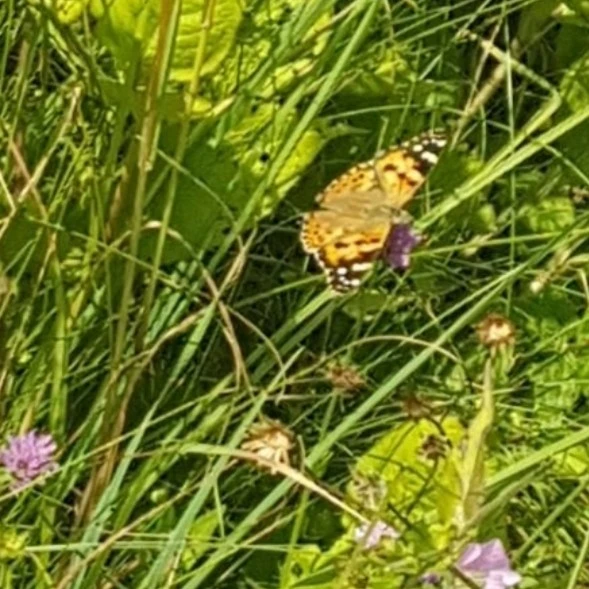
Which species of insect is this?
Vanessa cardui
